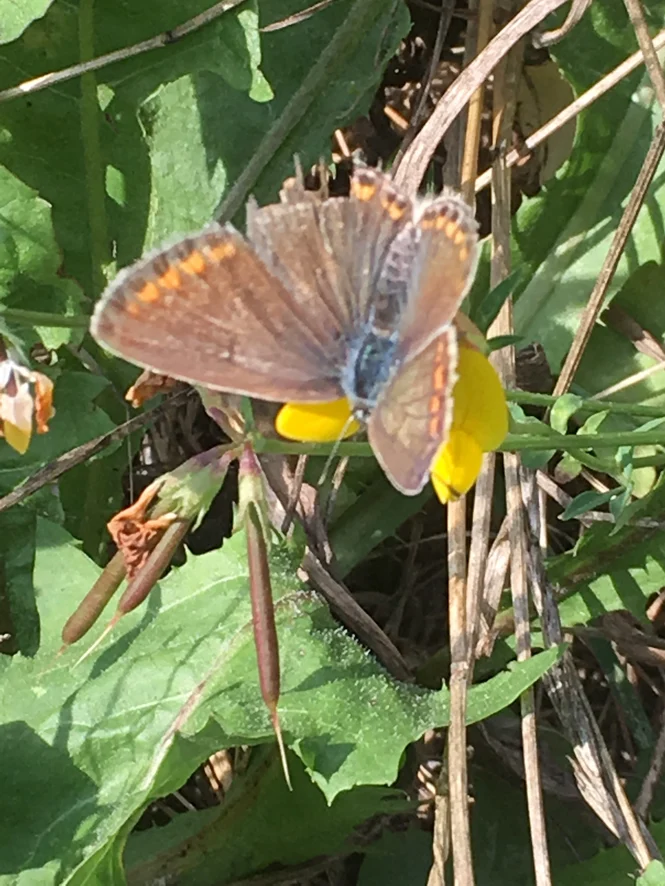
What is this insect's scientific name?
Polyommatus icarus
